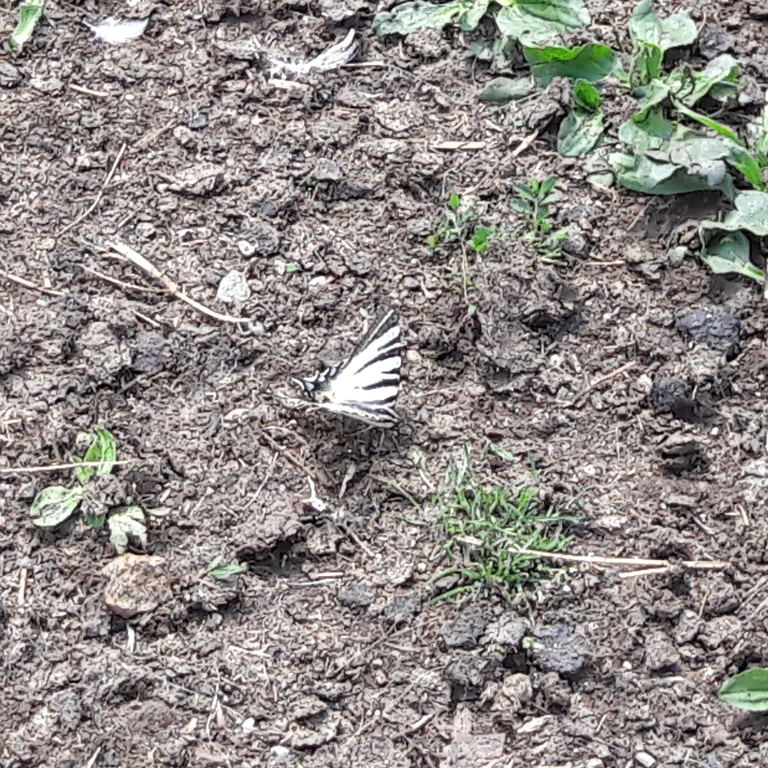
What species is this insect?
Iphiclides podalirius
